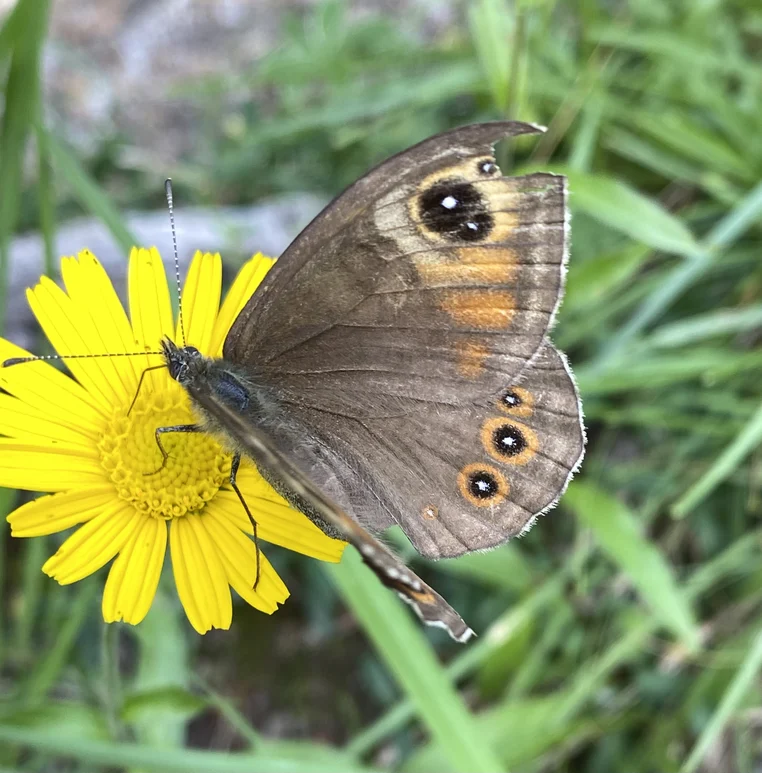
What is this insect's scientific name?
Lasiommata maera (also Pararge maera)
